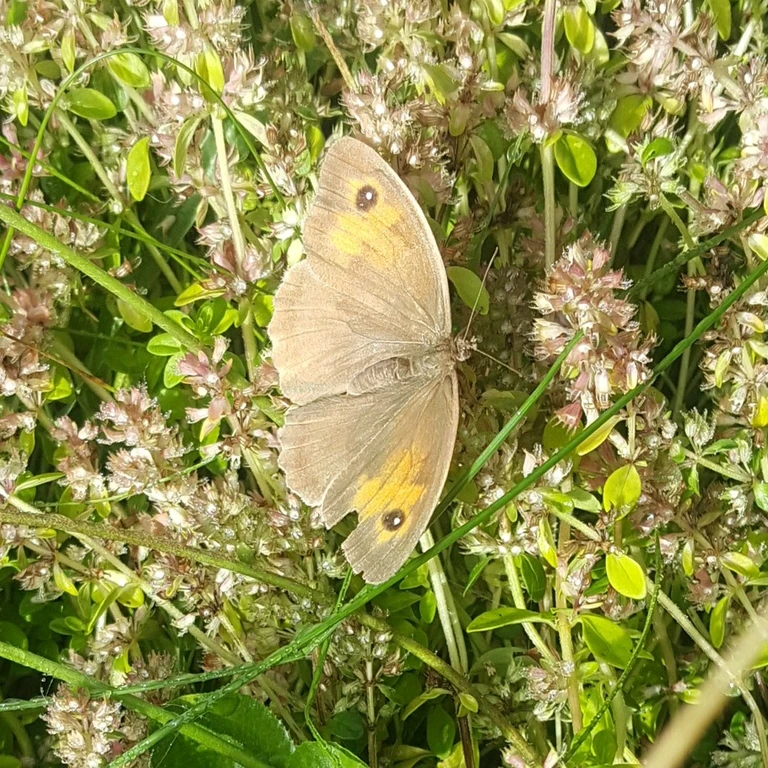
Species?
Maniola jurtina
